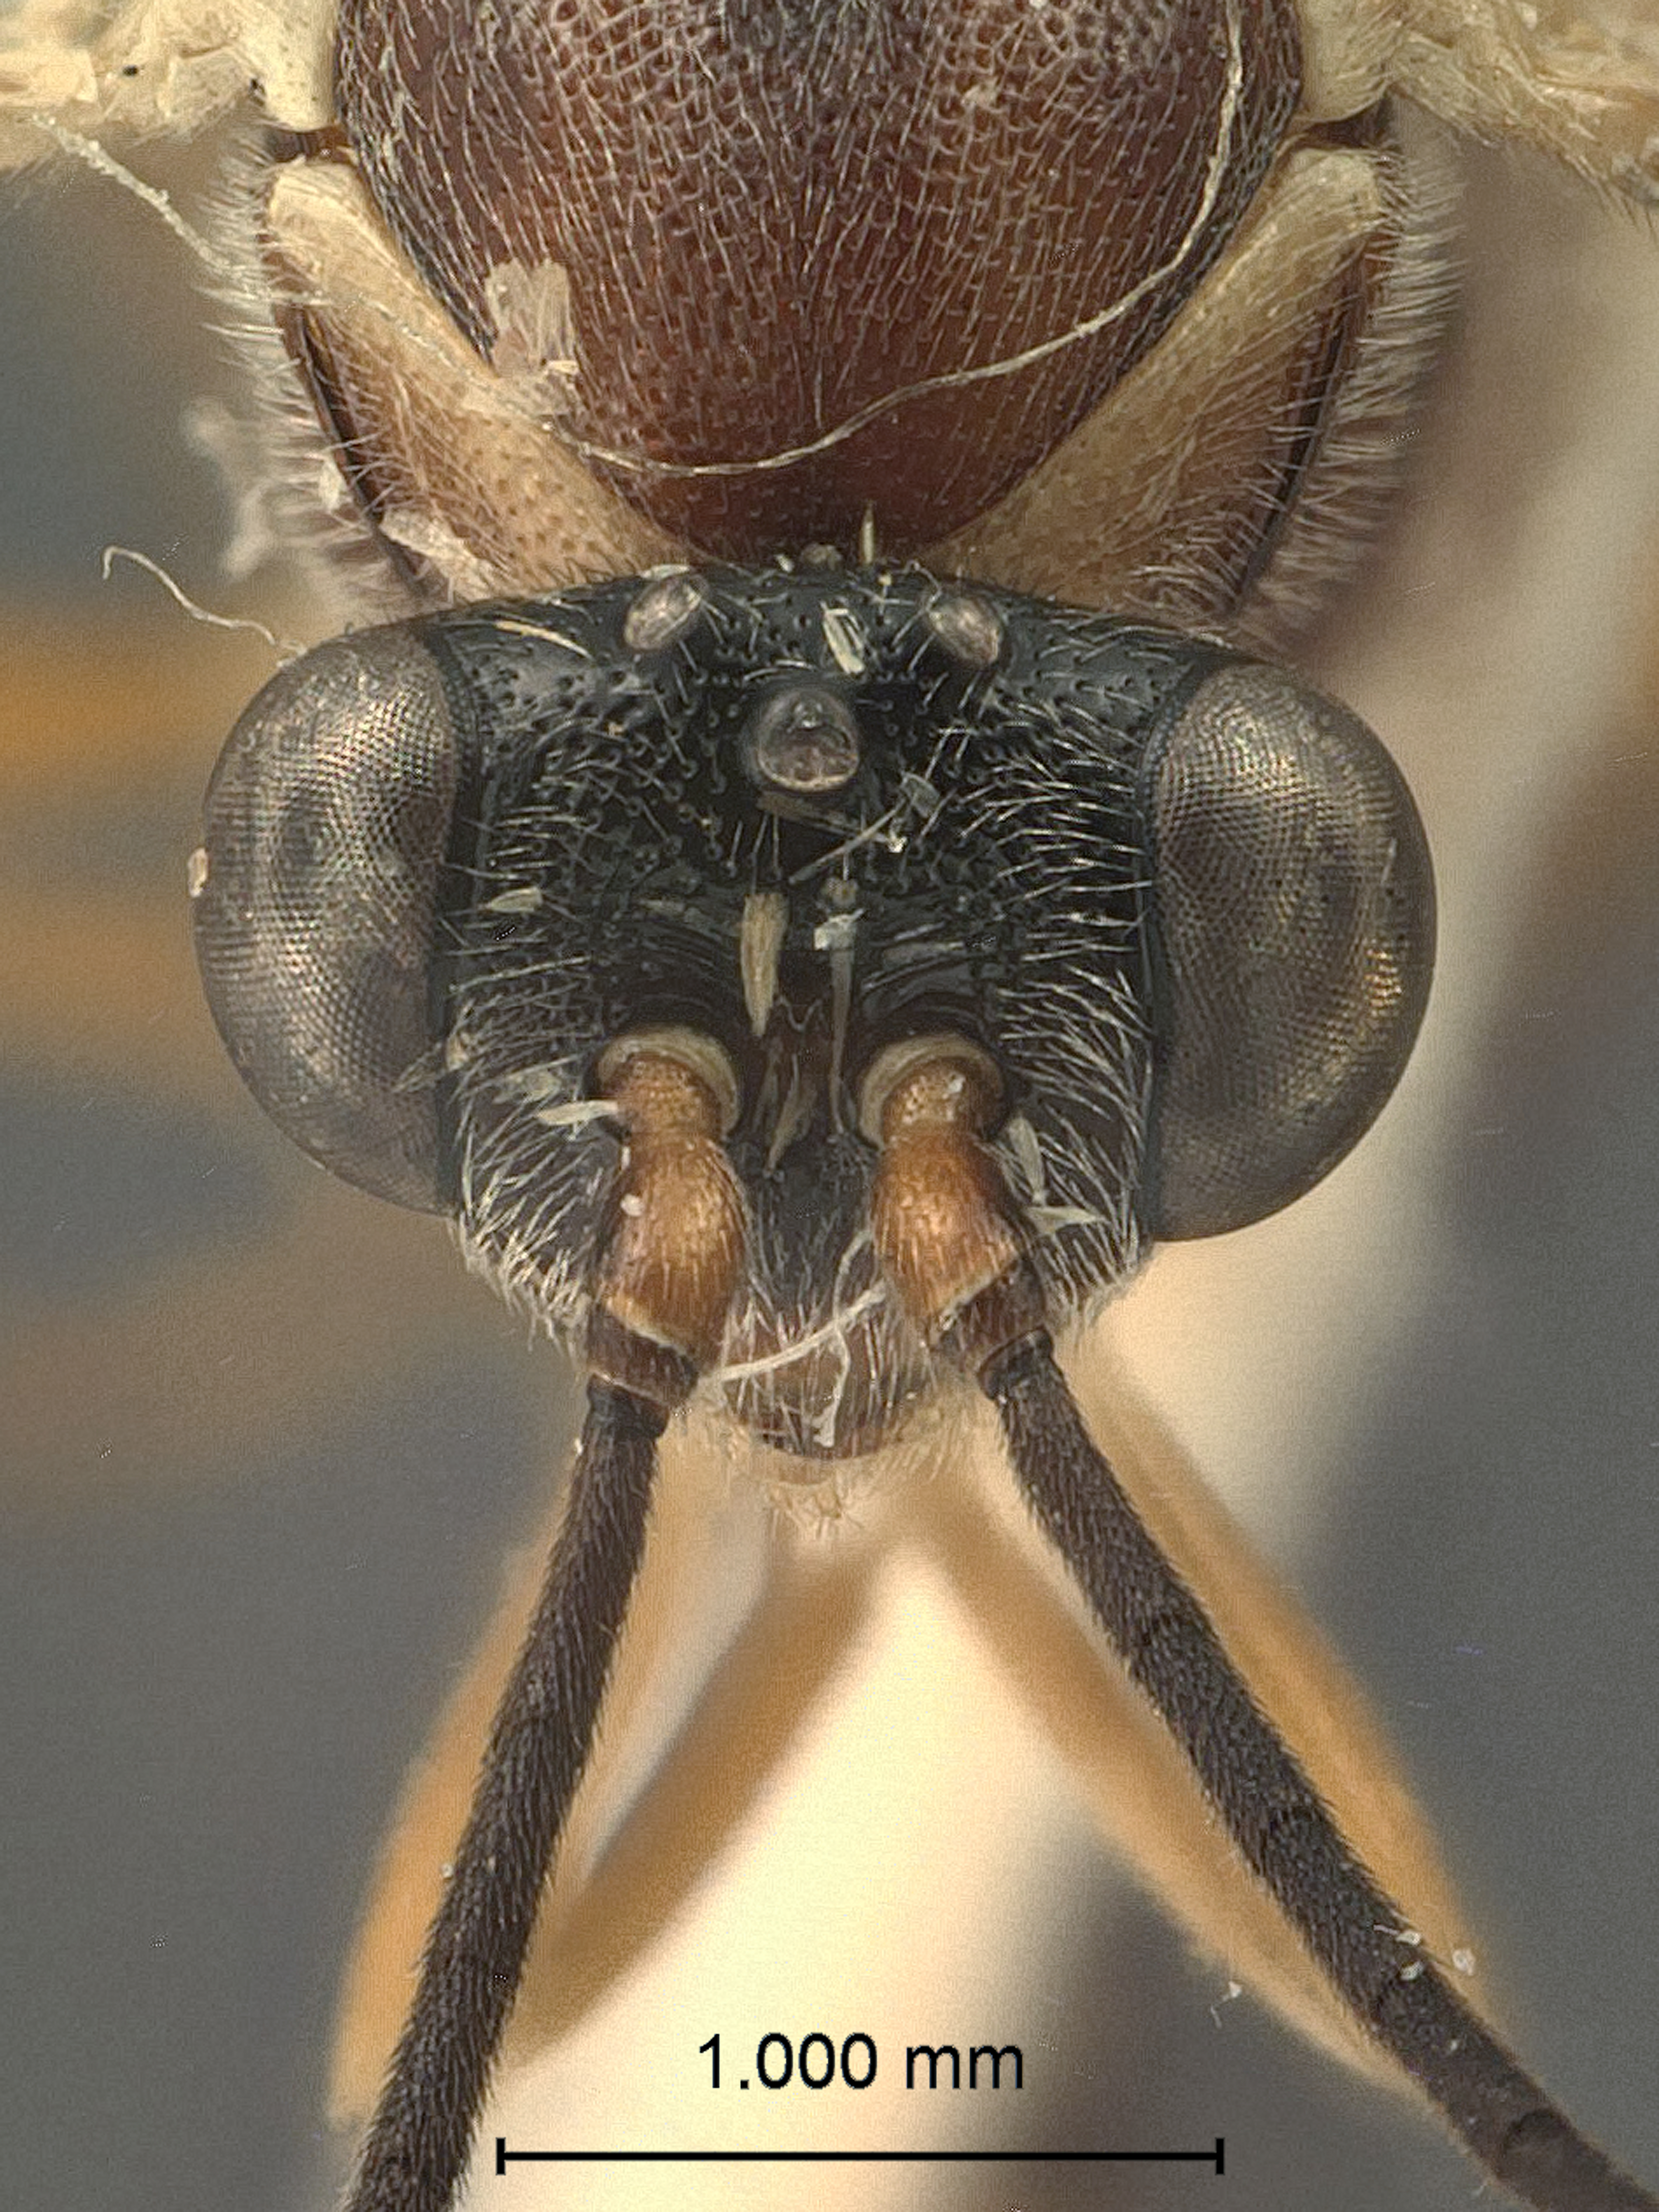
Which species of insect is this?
Glypta cudonigerae
